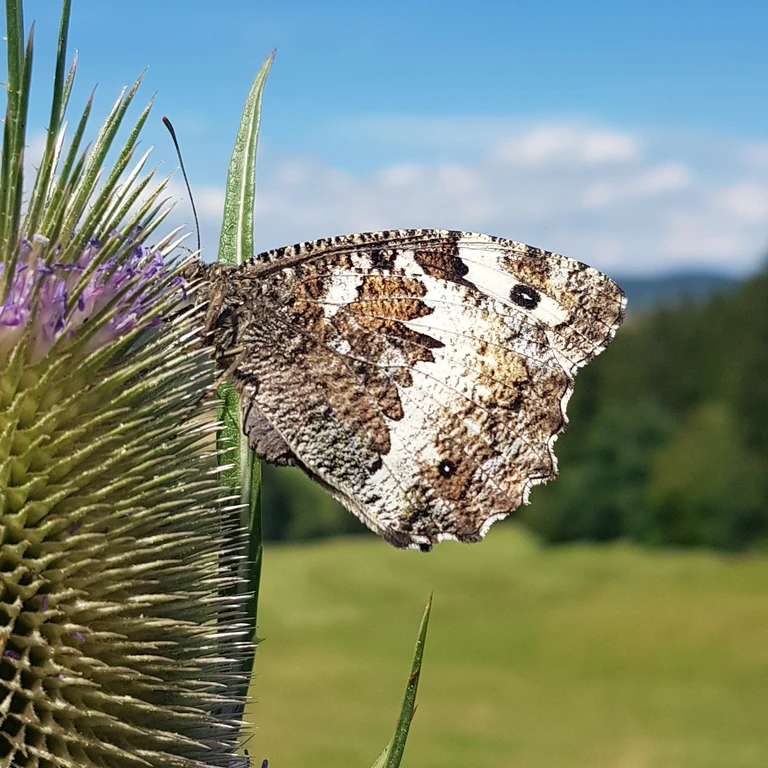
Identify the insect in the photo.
Brintesia circe
